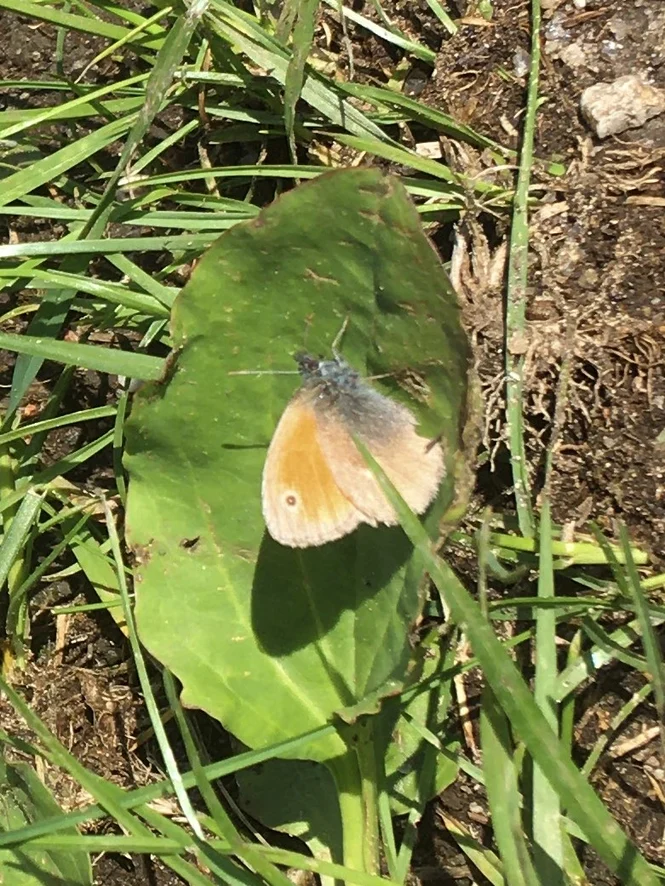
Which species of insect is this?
Coenonympha pamphilus
